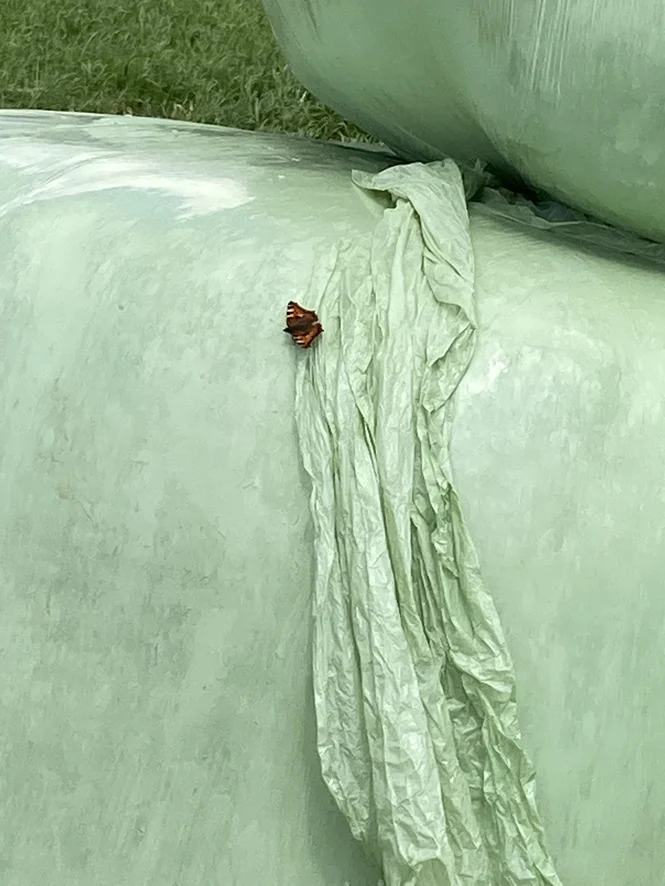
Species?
Aglais urticae
